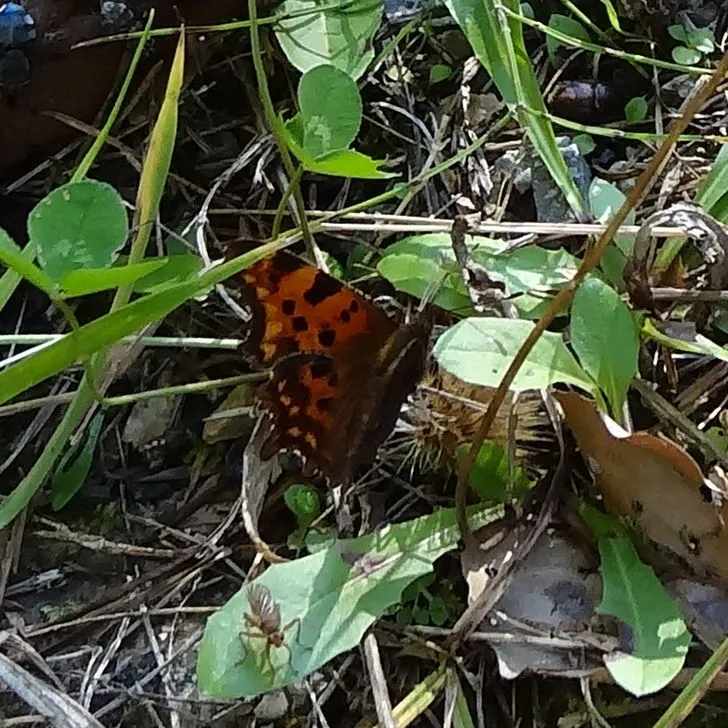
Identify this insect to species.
Polygonia c-album
